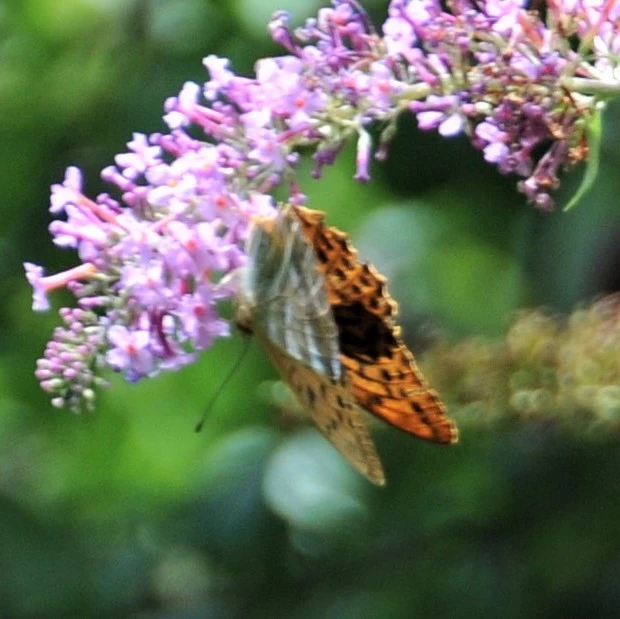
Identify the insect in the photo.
Argynnis paphia
